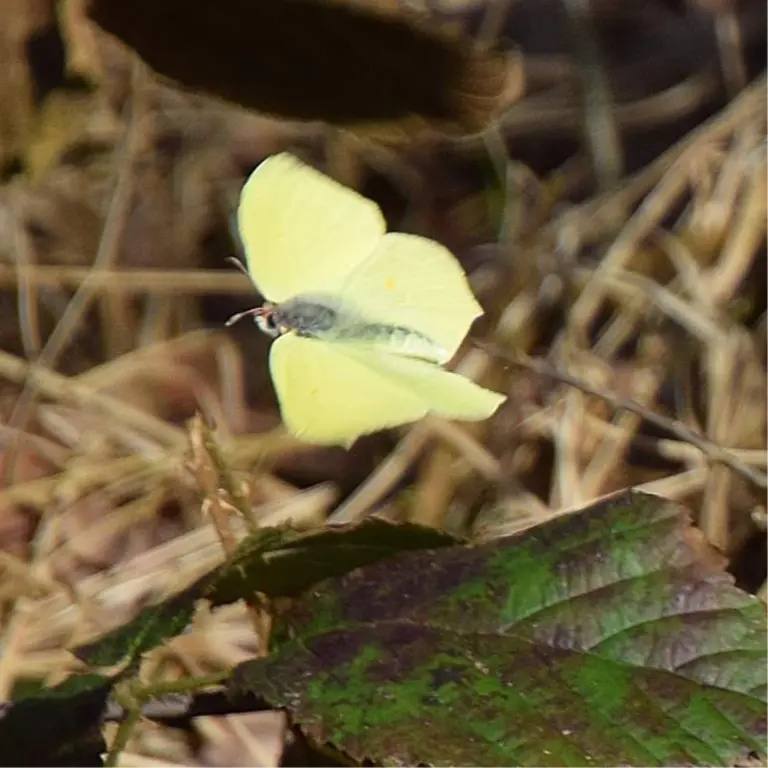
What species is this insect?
Gonepteryx rhamni
